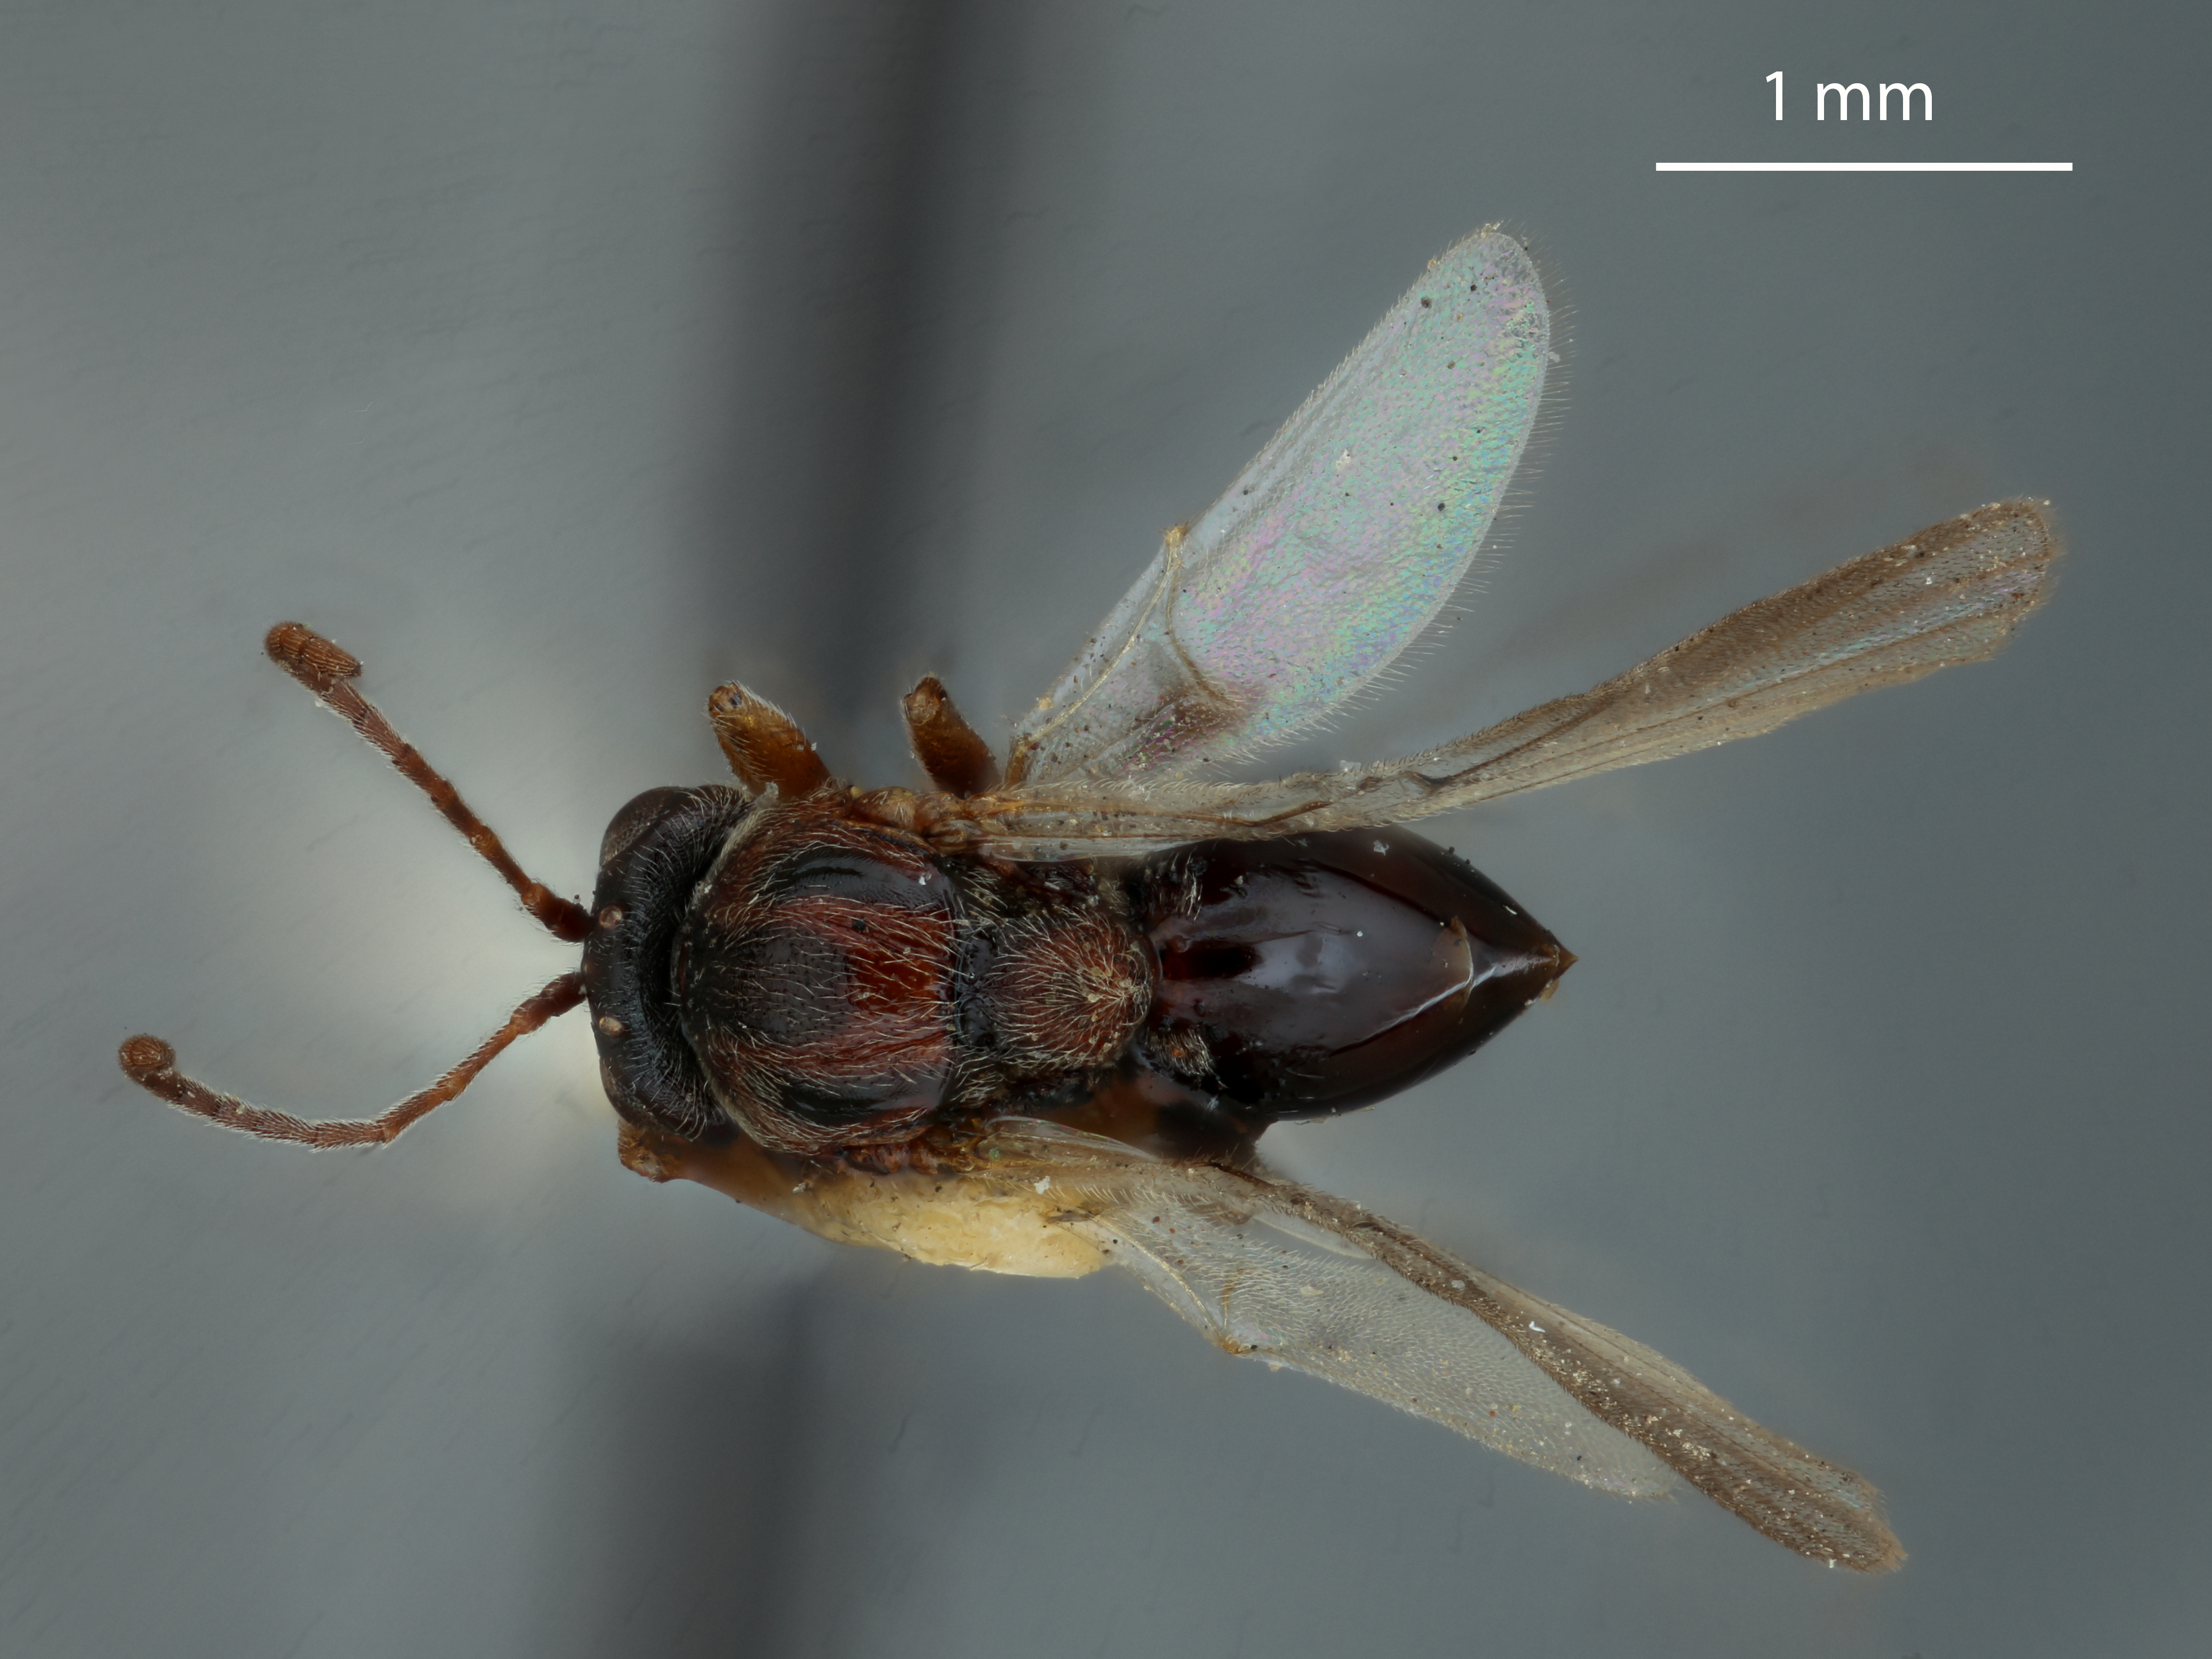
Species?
Andricus deciduatus
